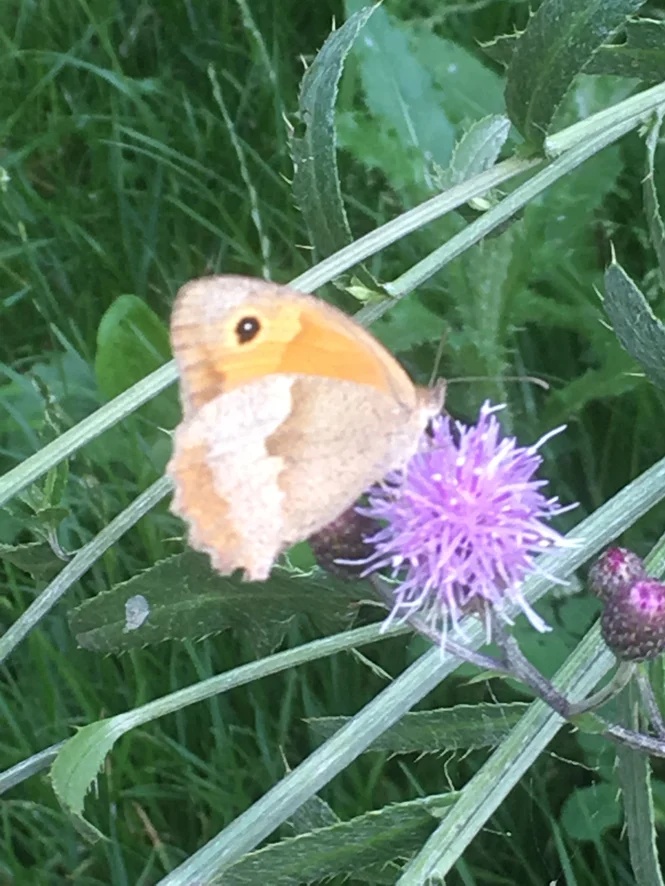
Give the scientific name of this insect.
Maniola jurtina
